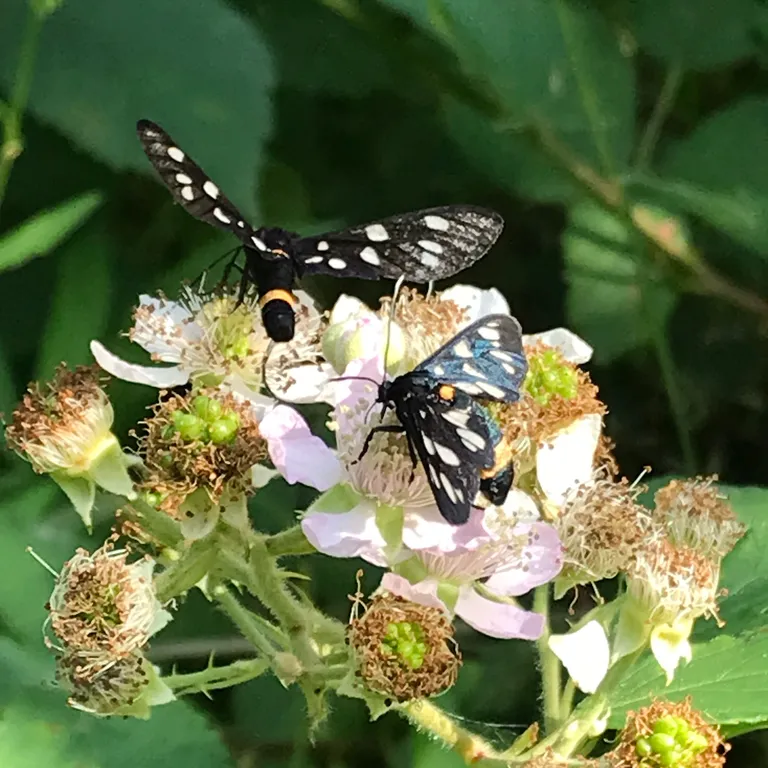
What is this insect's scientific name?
Amata phegea
